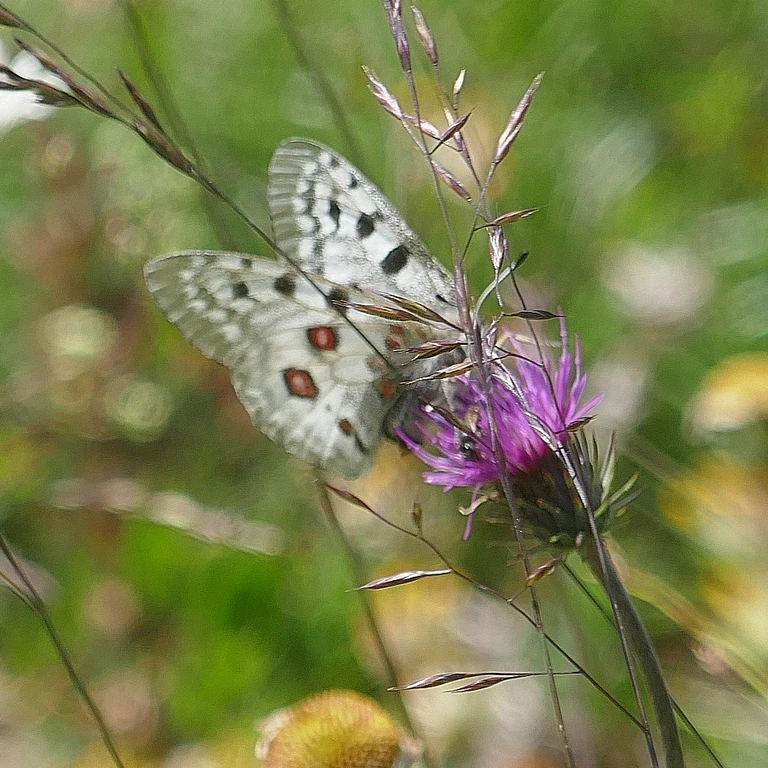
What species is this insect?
Parnassius apollo
